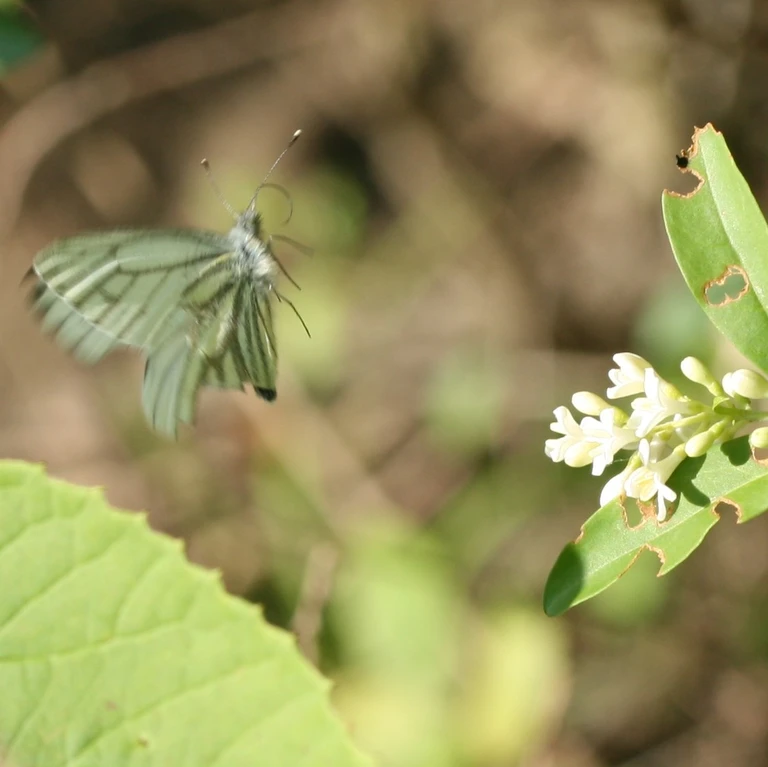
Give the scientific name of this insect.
Pieris napi
